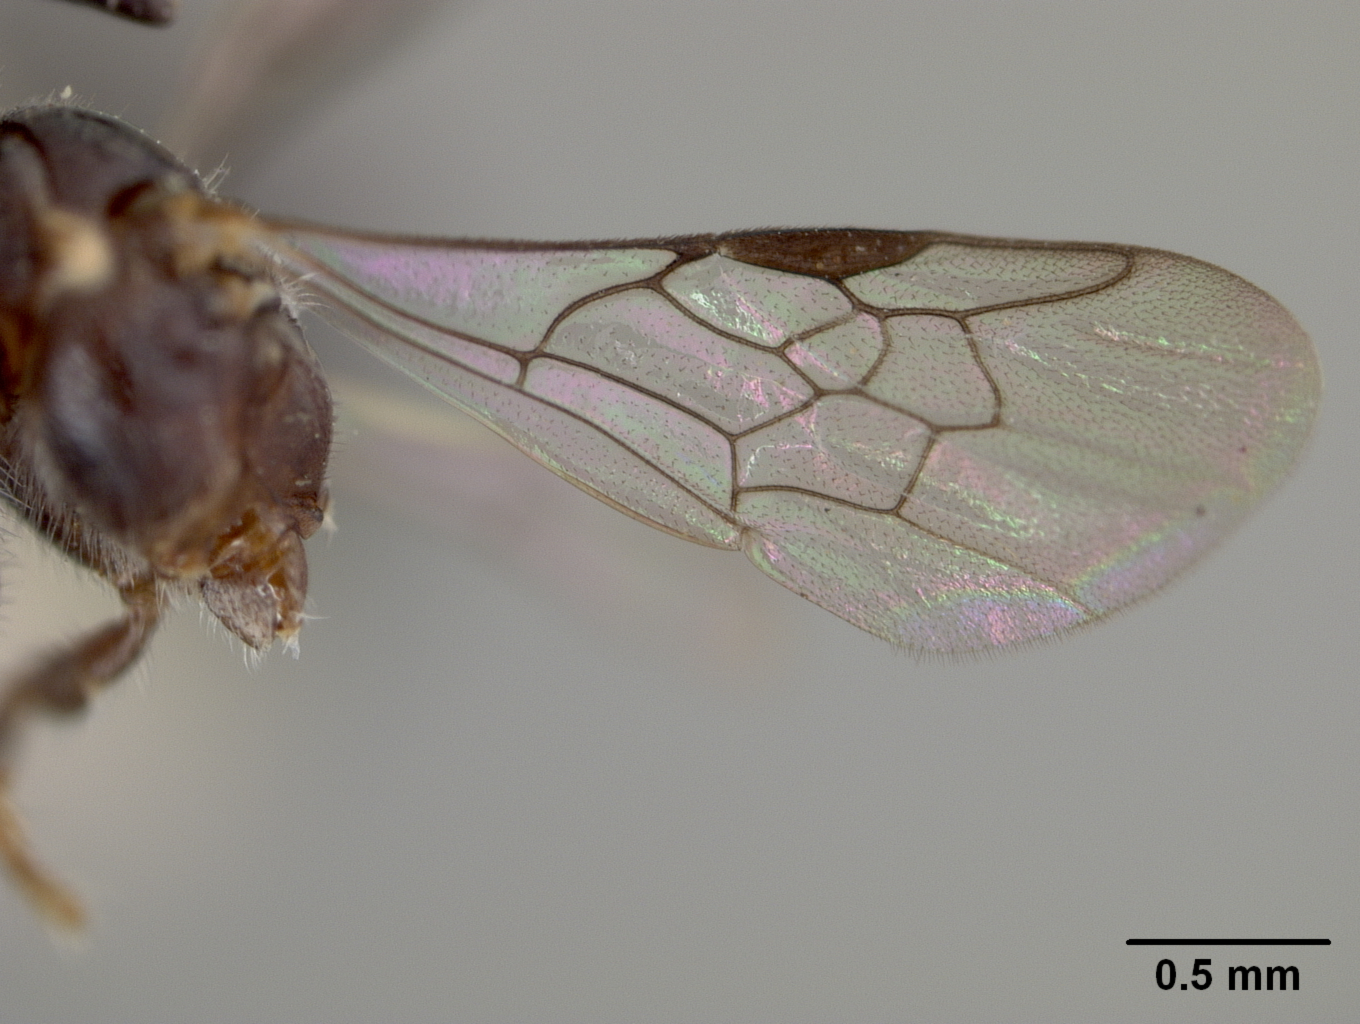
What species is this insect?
Ceratina nigrita
